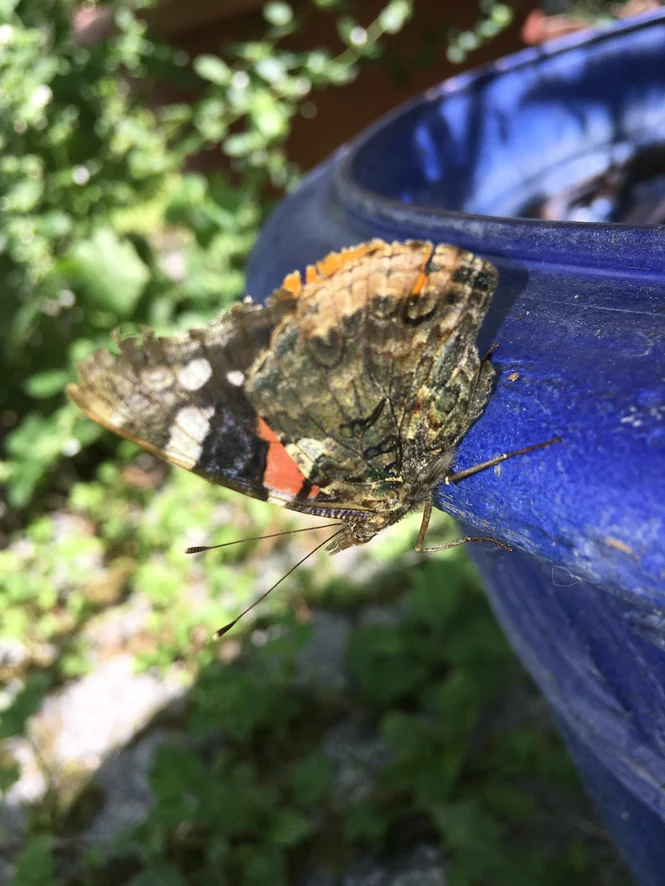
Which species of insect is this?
Vanessa atalanta
